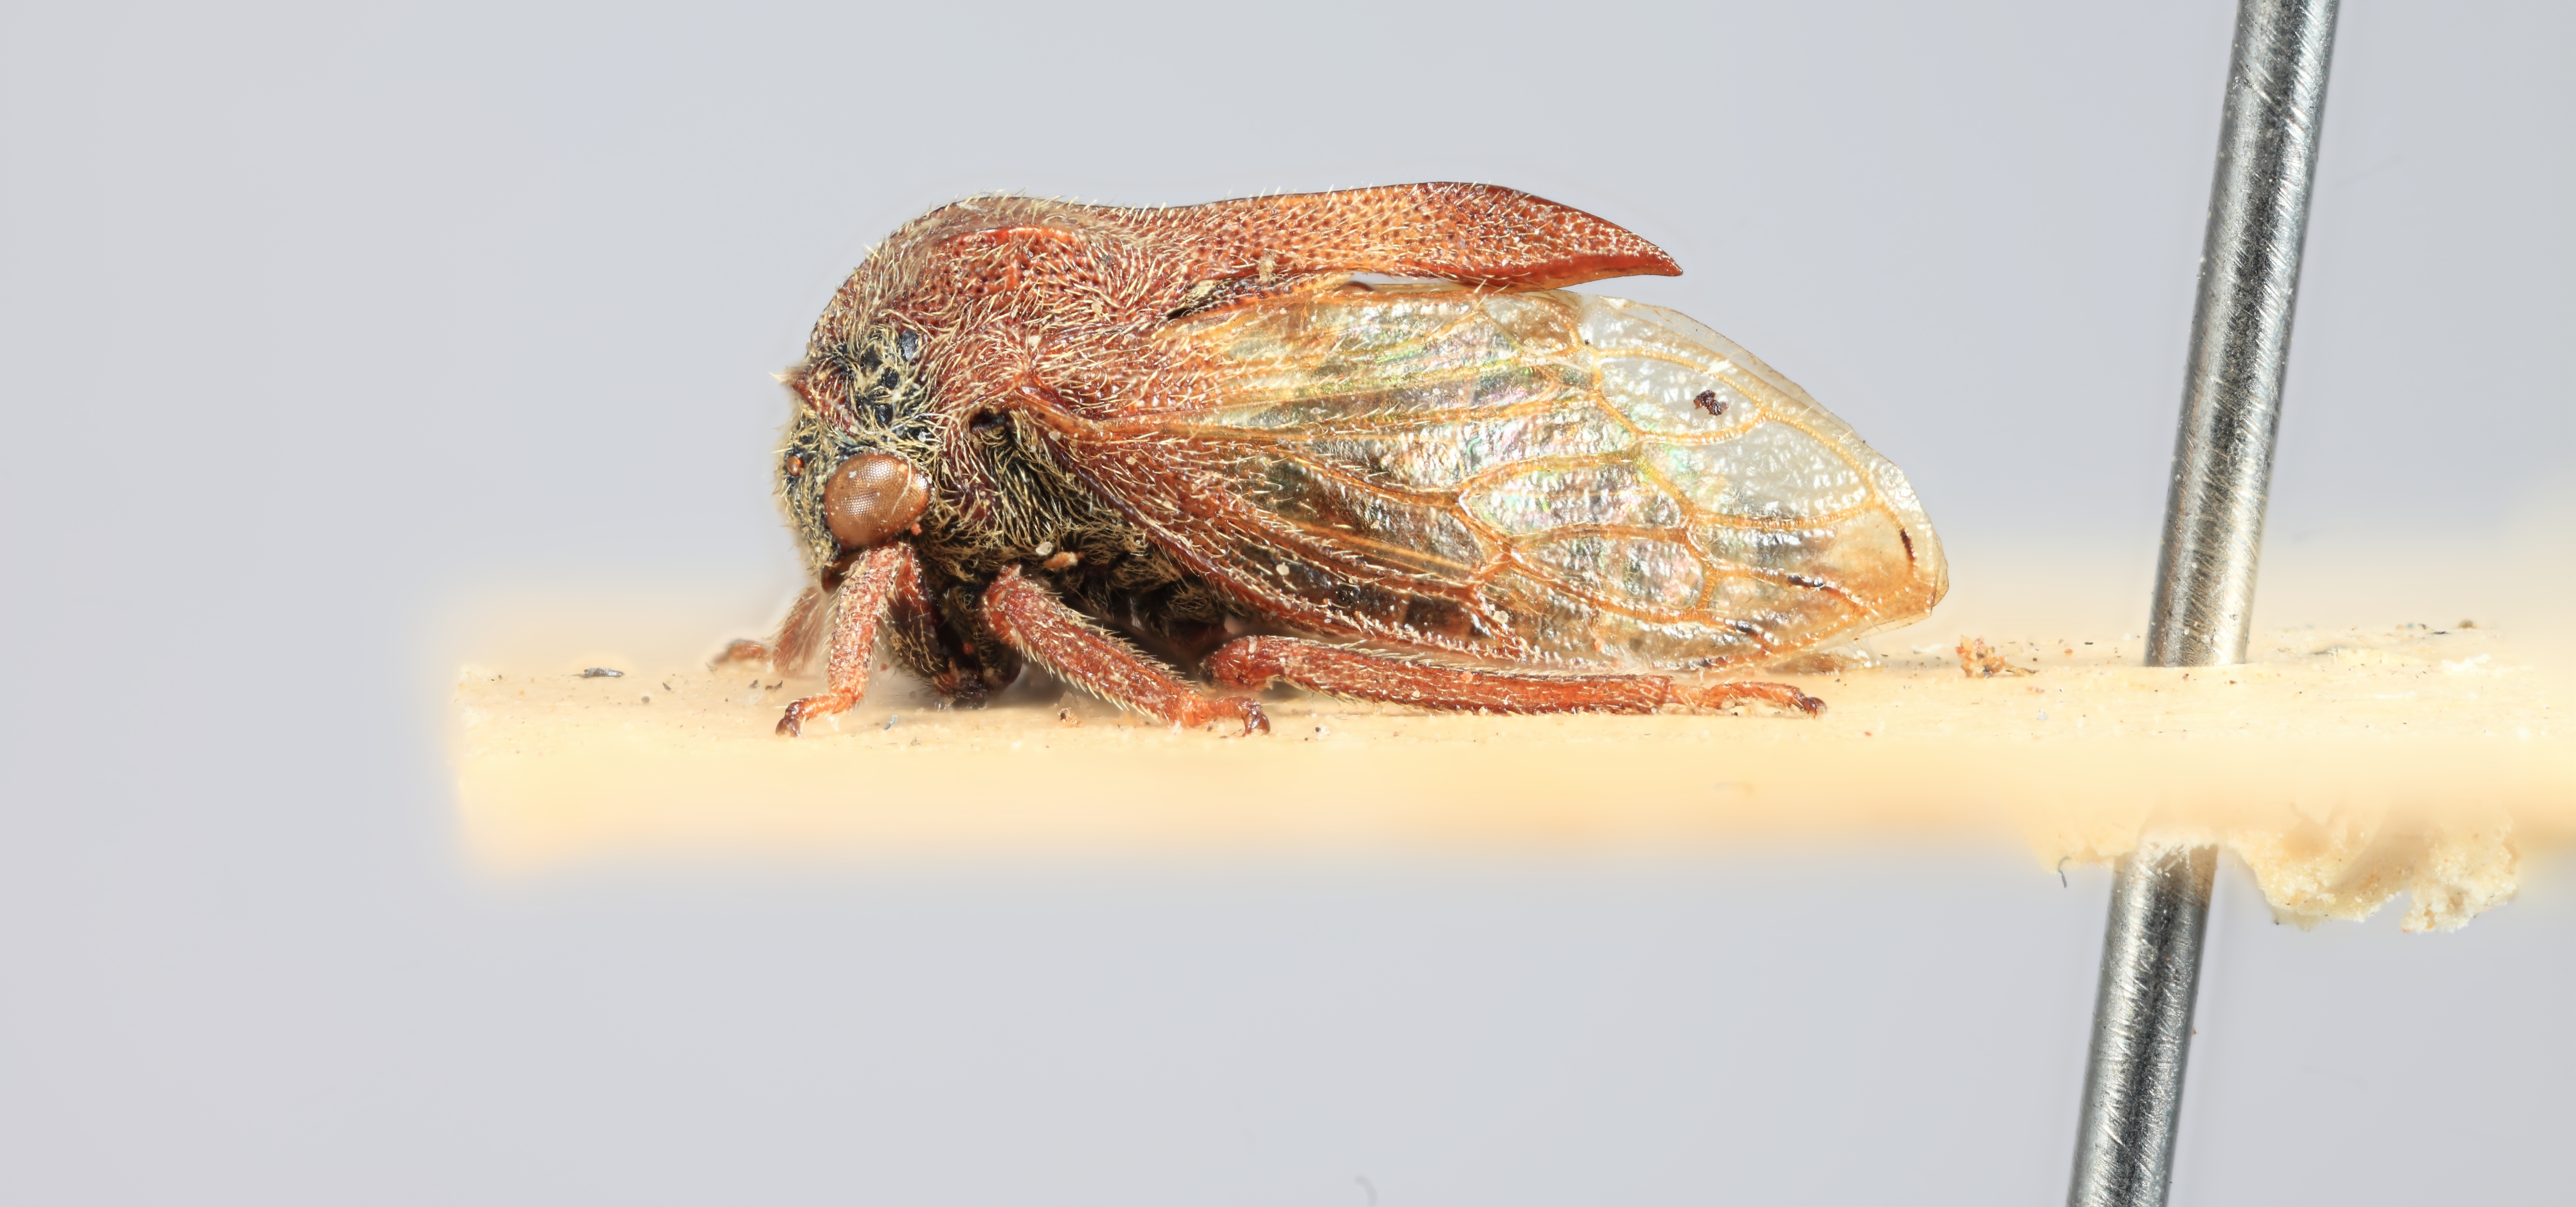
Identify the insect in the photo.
Machaerotypus sellatus
